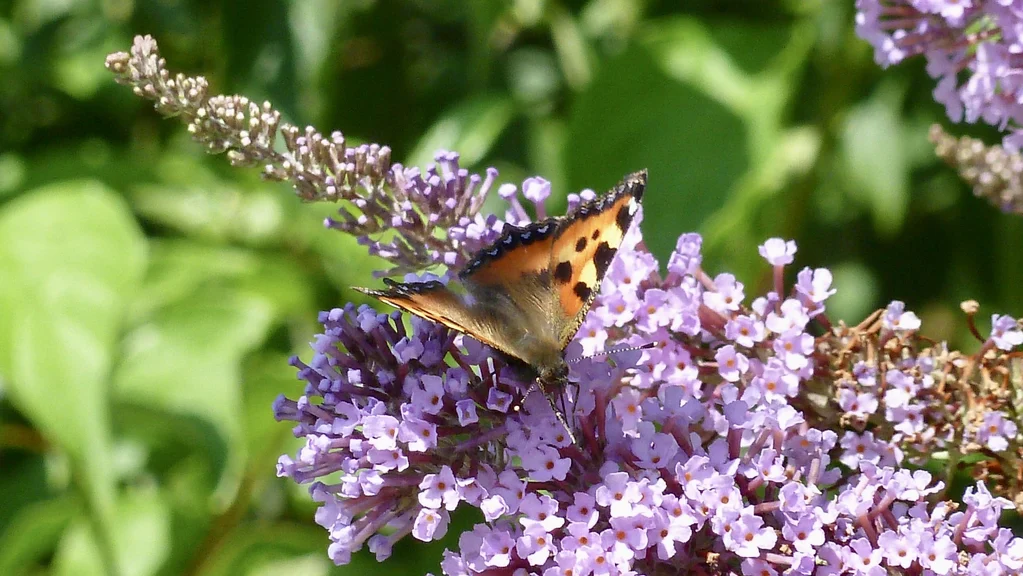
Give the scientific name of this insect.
Aglais urticae
